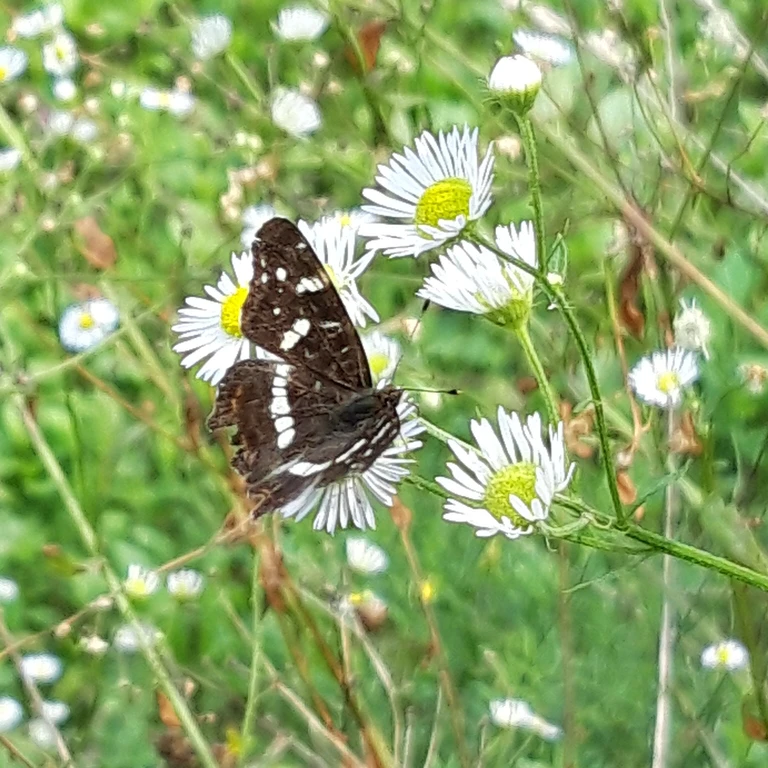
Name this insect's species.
Araschnia levana
